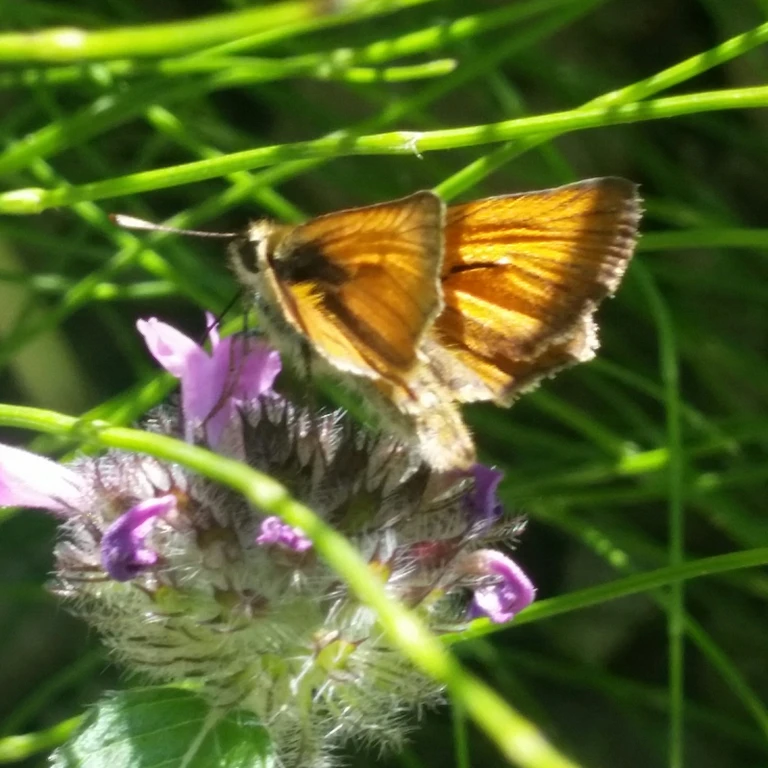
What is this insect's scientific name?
Thymelicus sylvestris
